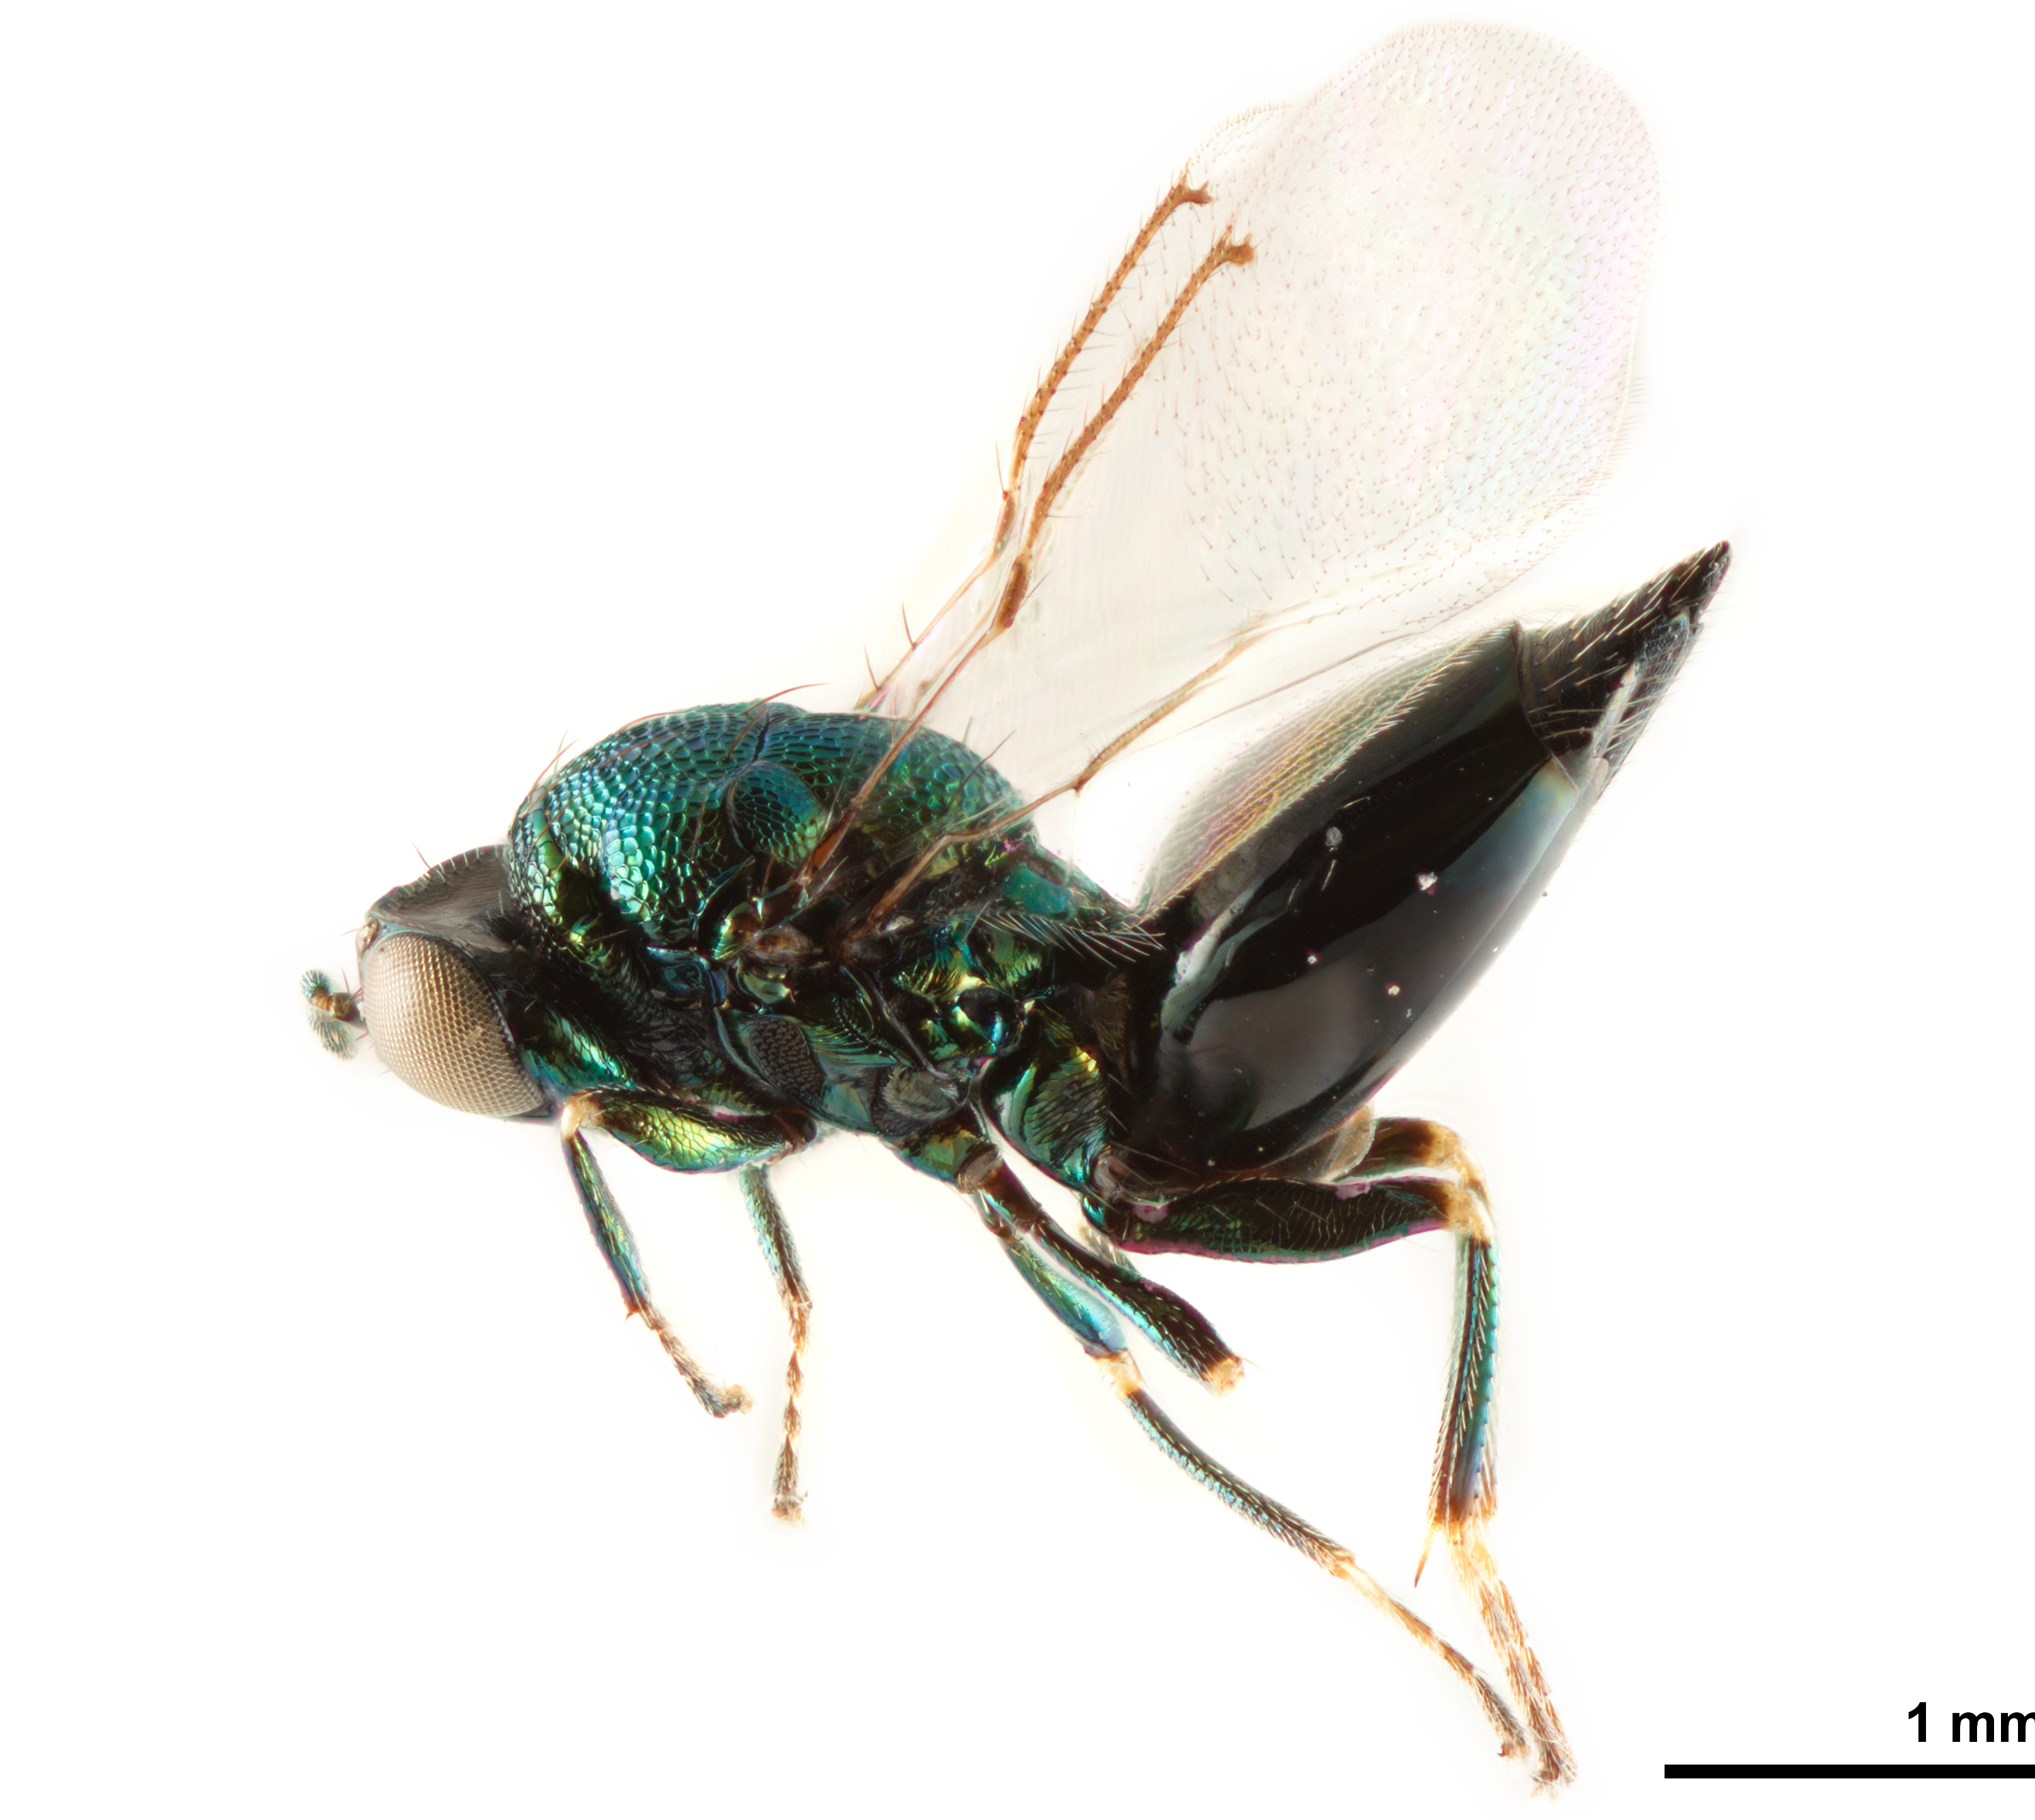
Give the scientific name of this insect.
Paracrias arizonensis
